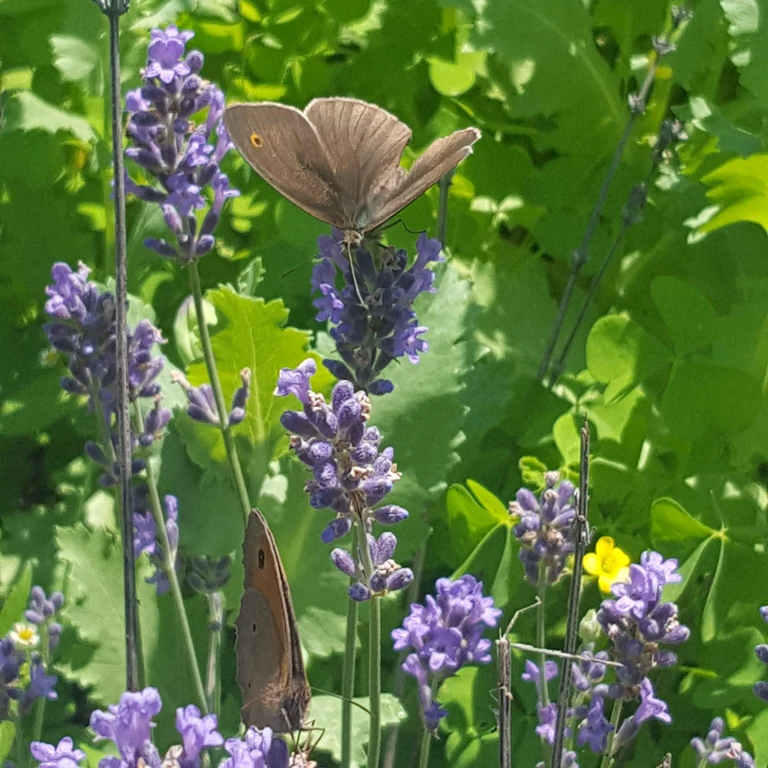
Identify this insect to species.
Maniola jurtina
